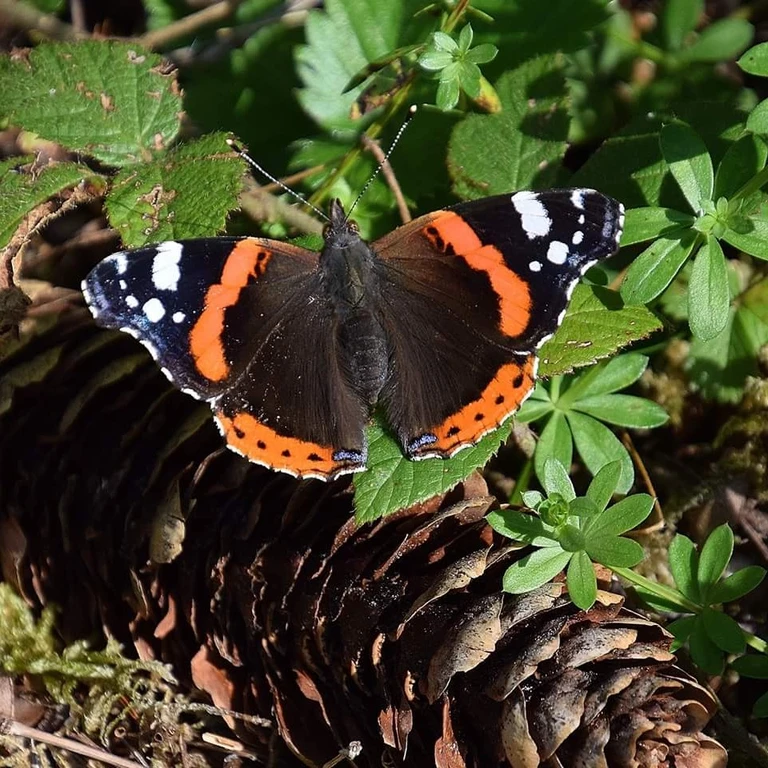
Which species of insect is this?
Vanessa atalanta
